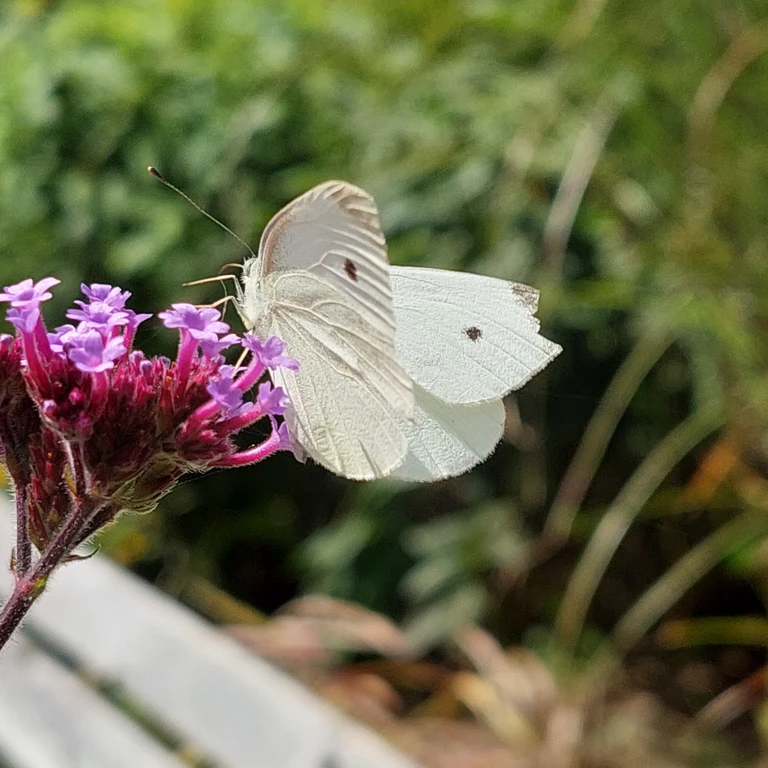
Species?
Pieris rapae
